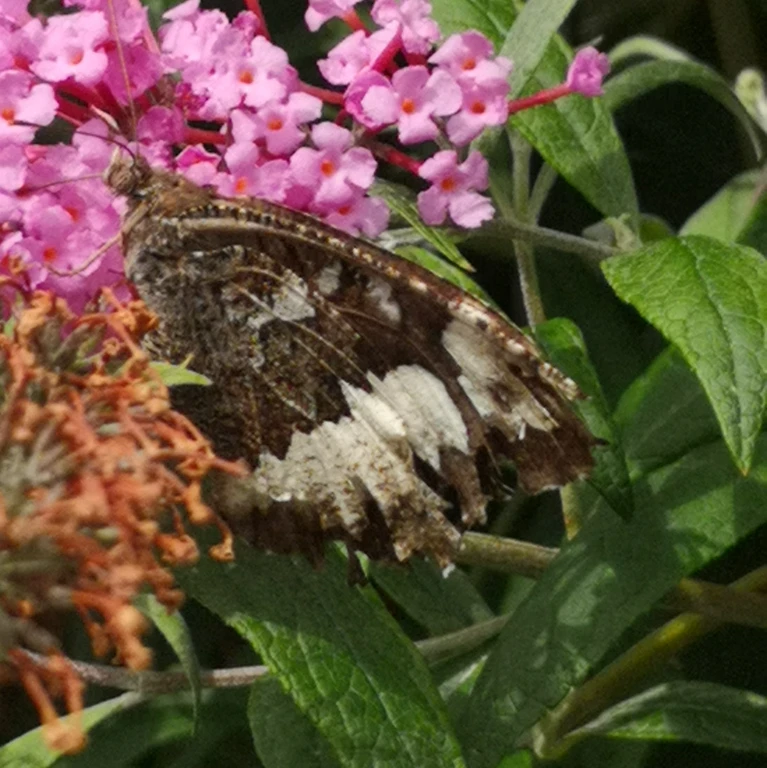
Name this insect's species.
Brintesia circe
